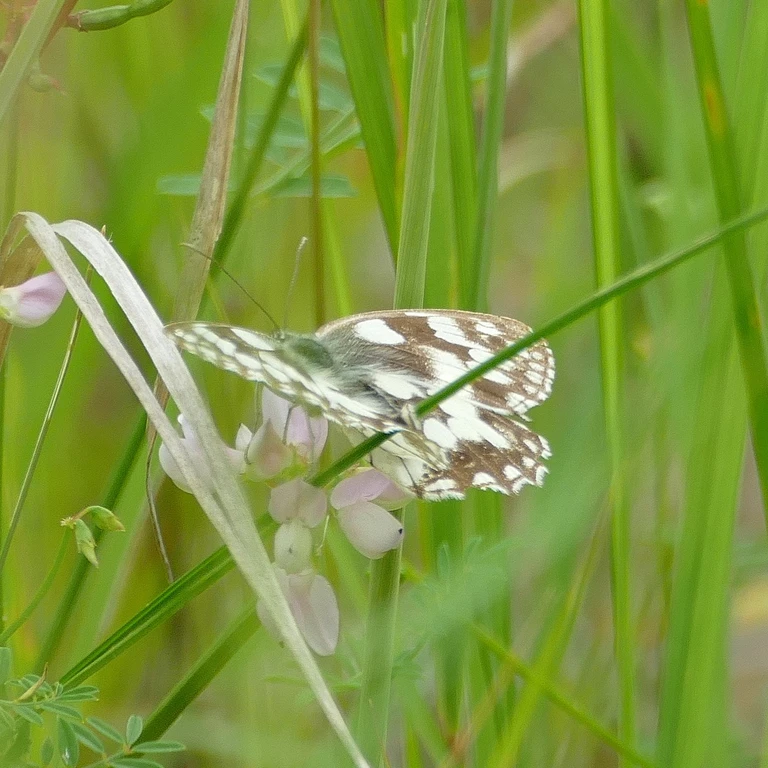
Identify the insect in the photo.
Melanargia galathea
